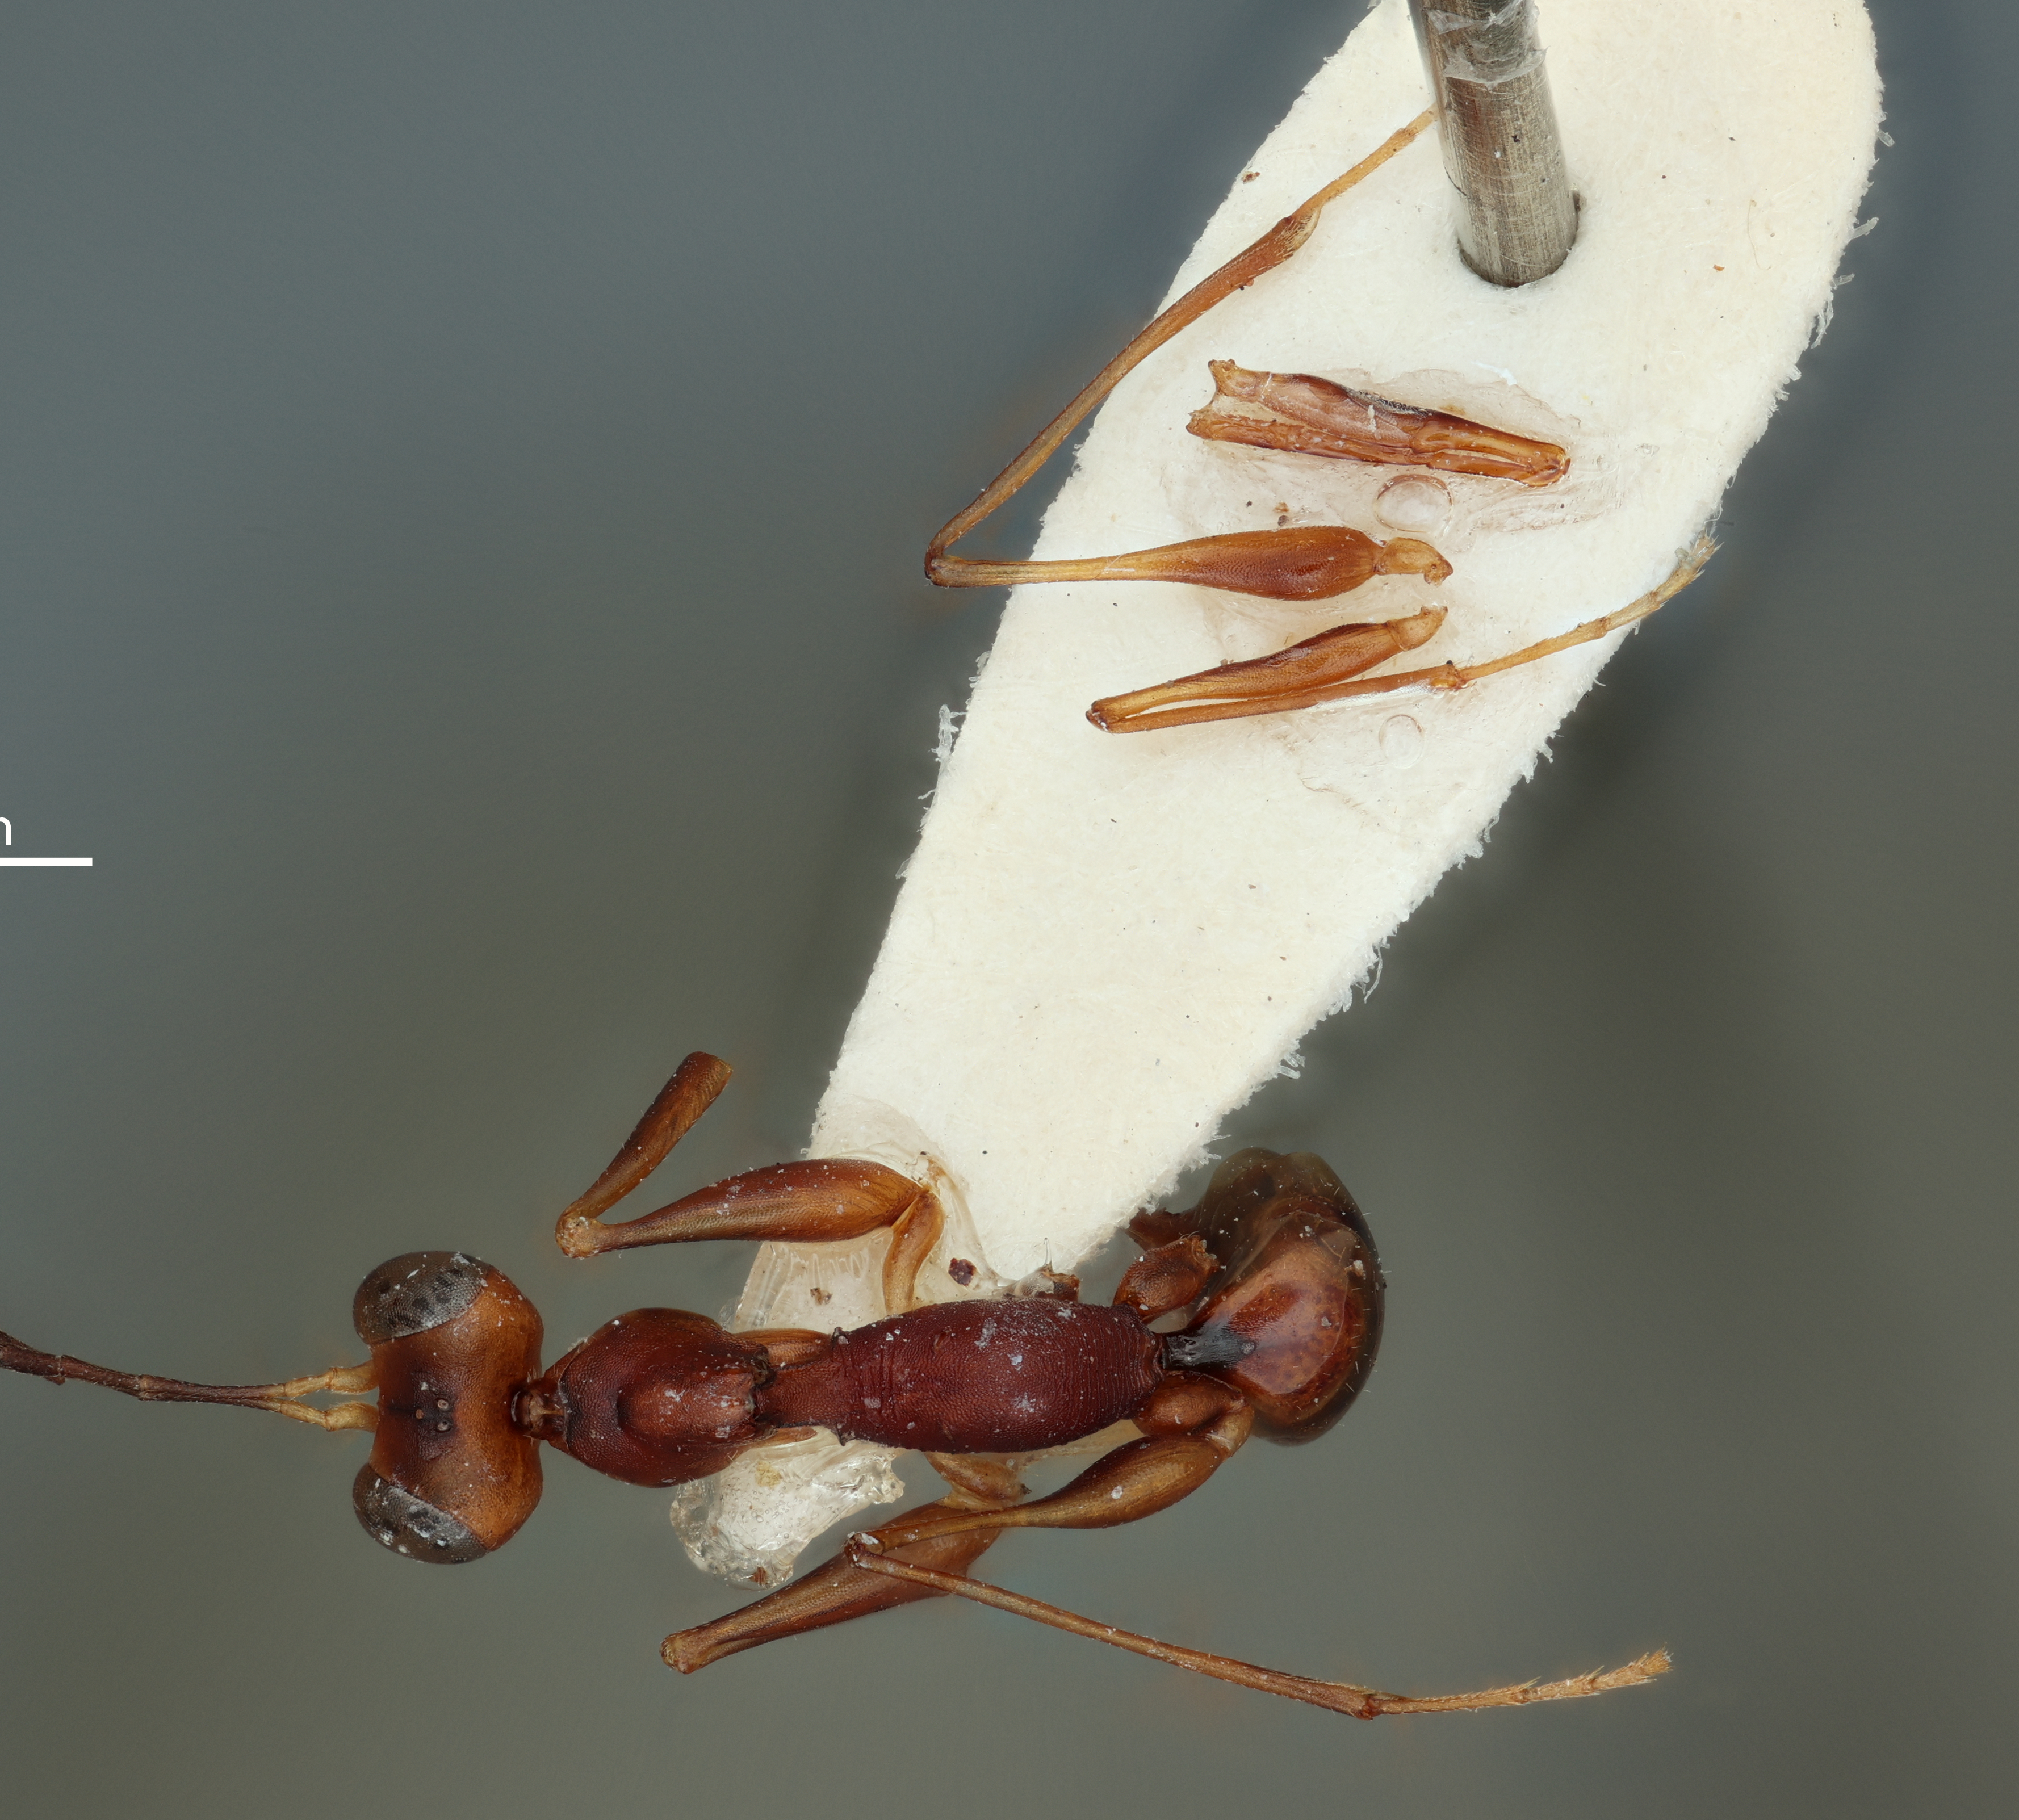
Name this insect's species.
Chalcogonatopus areolatus
